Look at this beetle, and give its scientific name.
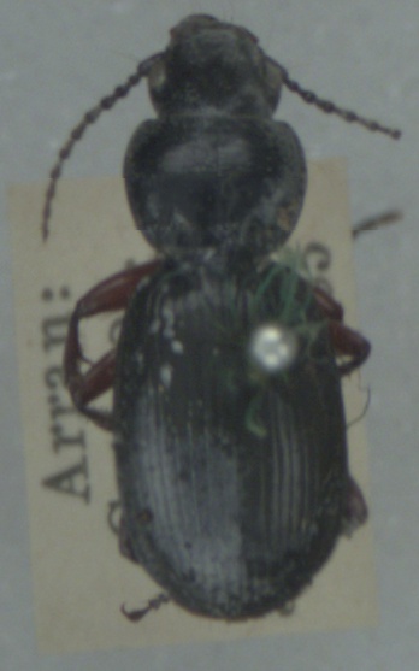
Pterostichus madidus
